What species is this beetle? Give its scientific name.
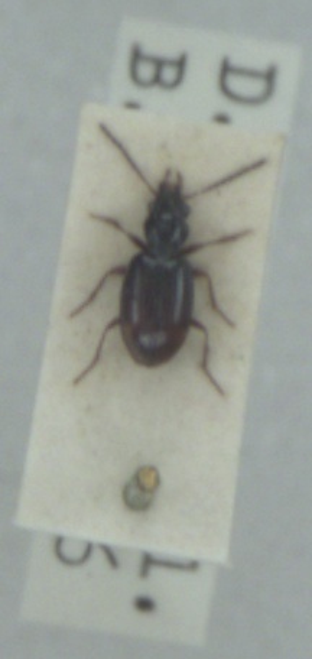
Bembidion doris
